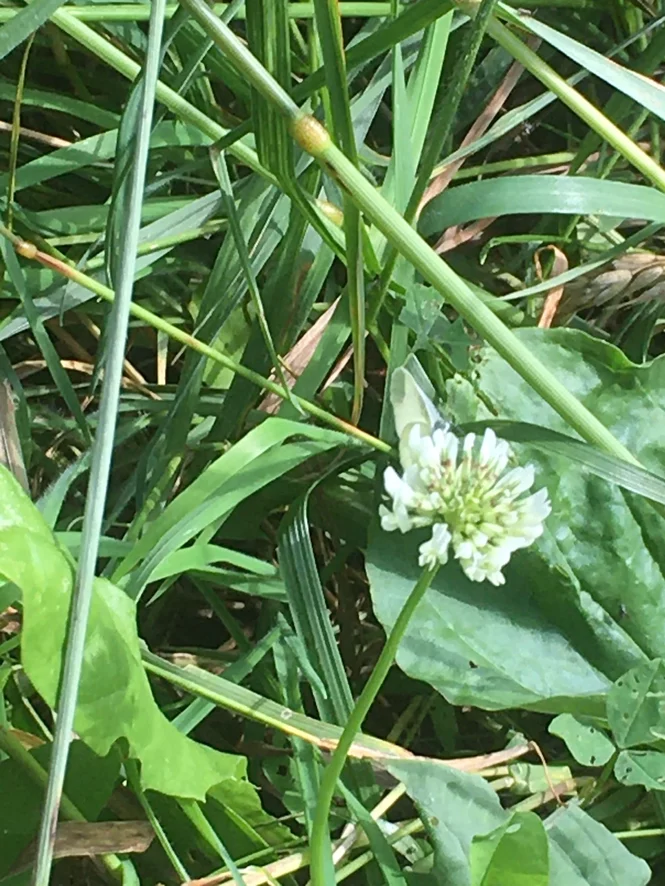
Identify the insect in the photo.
Leptidea sinapis/juvernica
